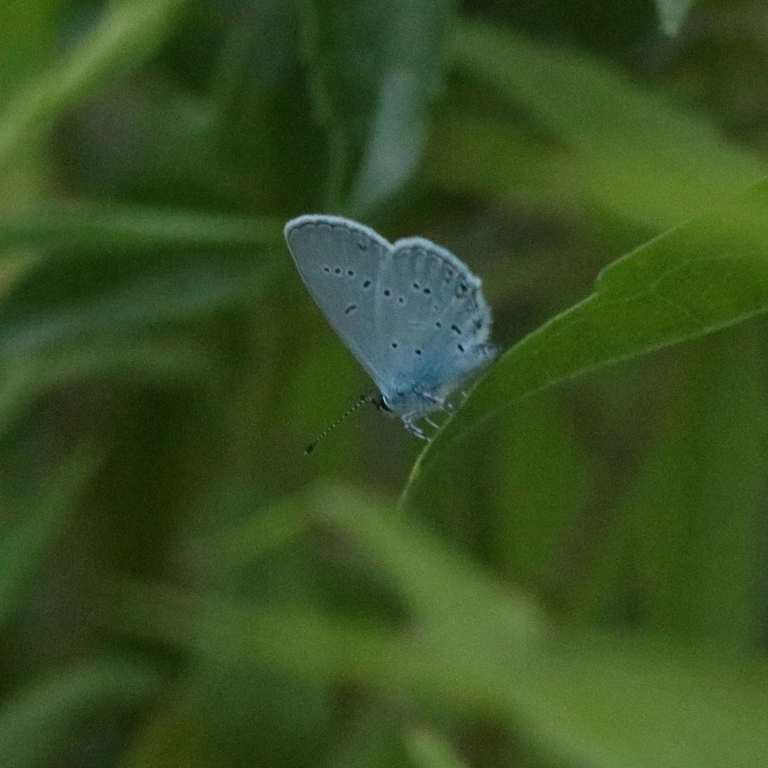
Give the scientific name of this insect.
Cupido decolorata (also Elkalyce decolorata)
